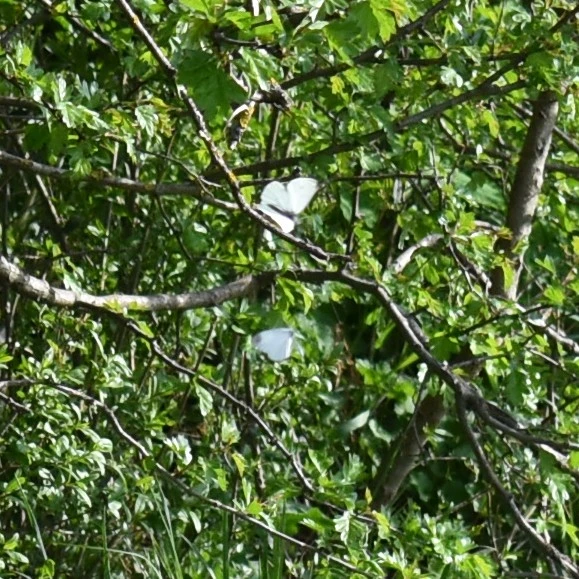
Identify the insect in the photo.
Leptidea sinapis/juvernica
